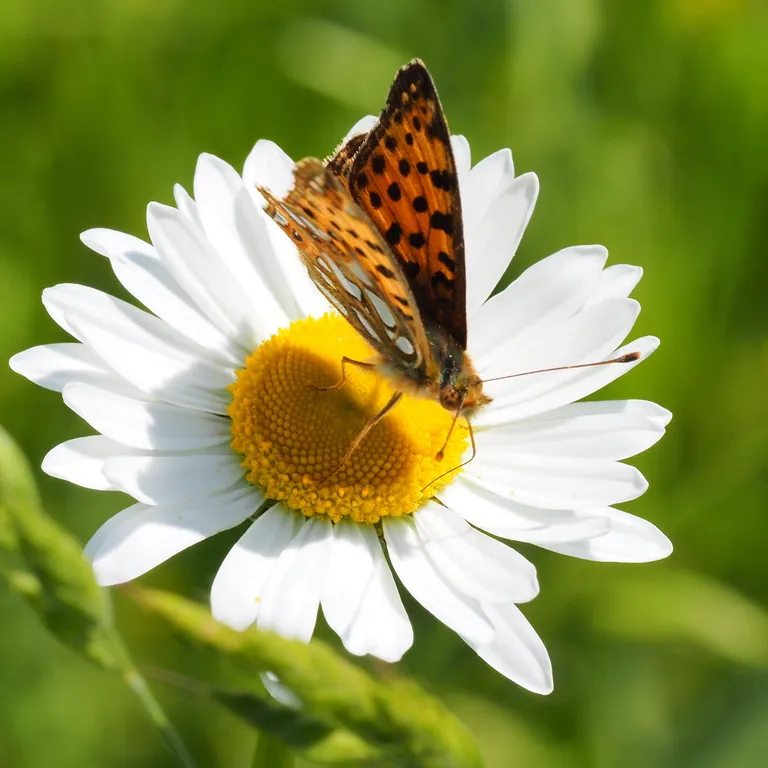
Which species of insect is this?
Issoria lathonia
